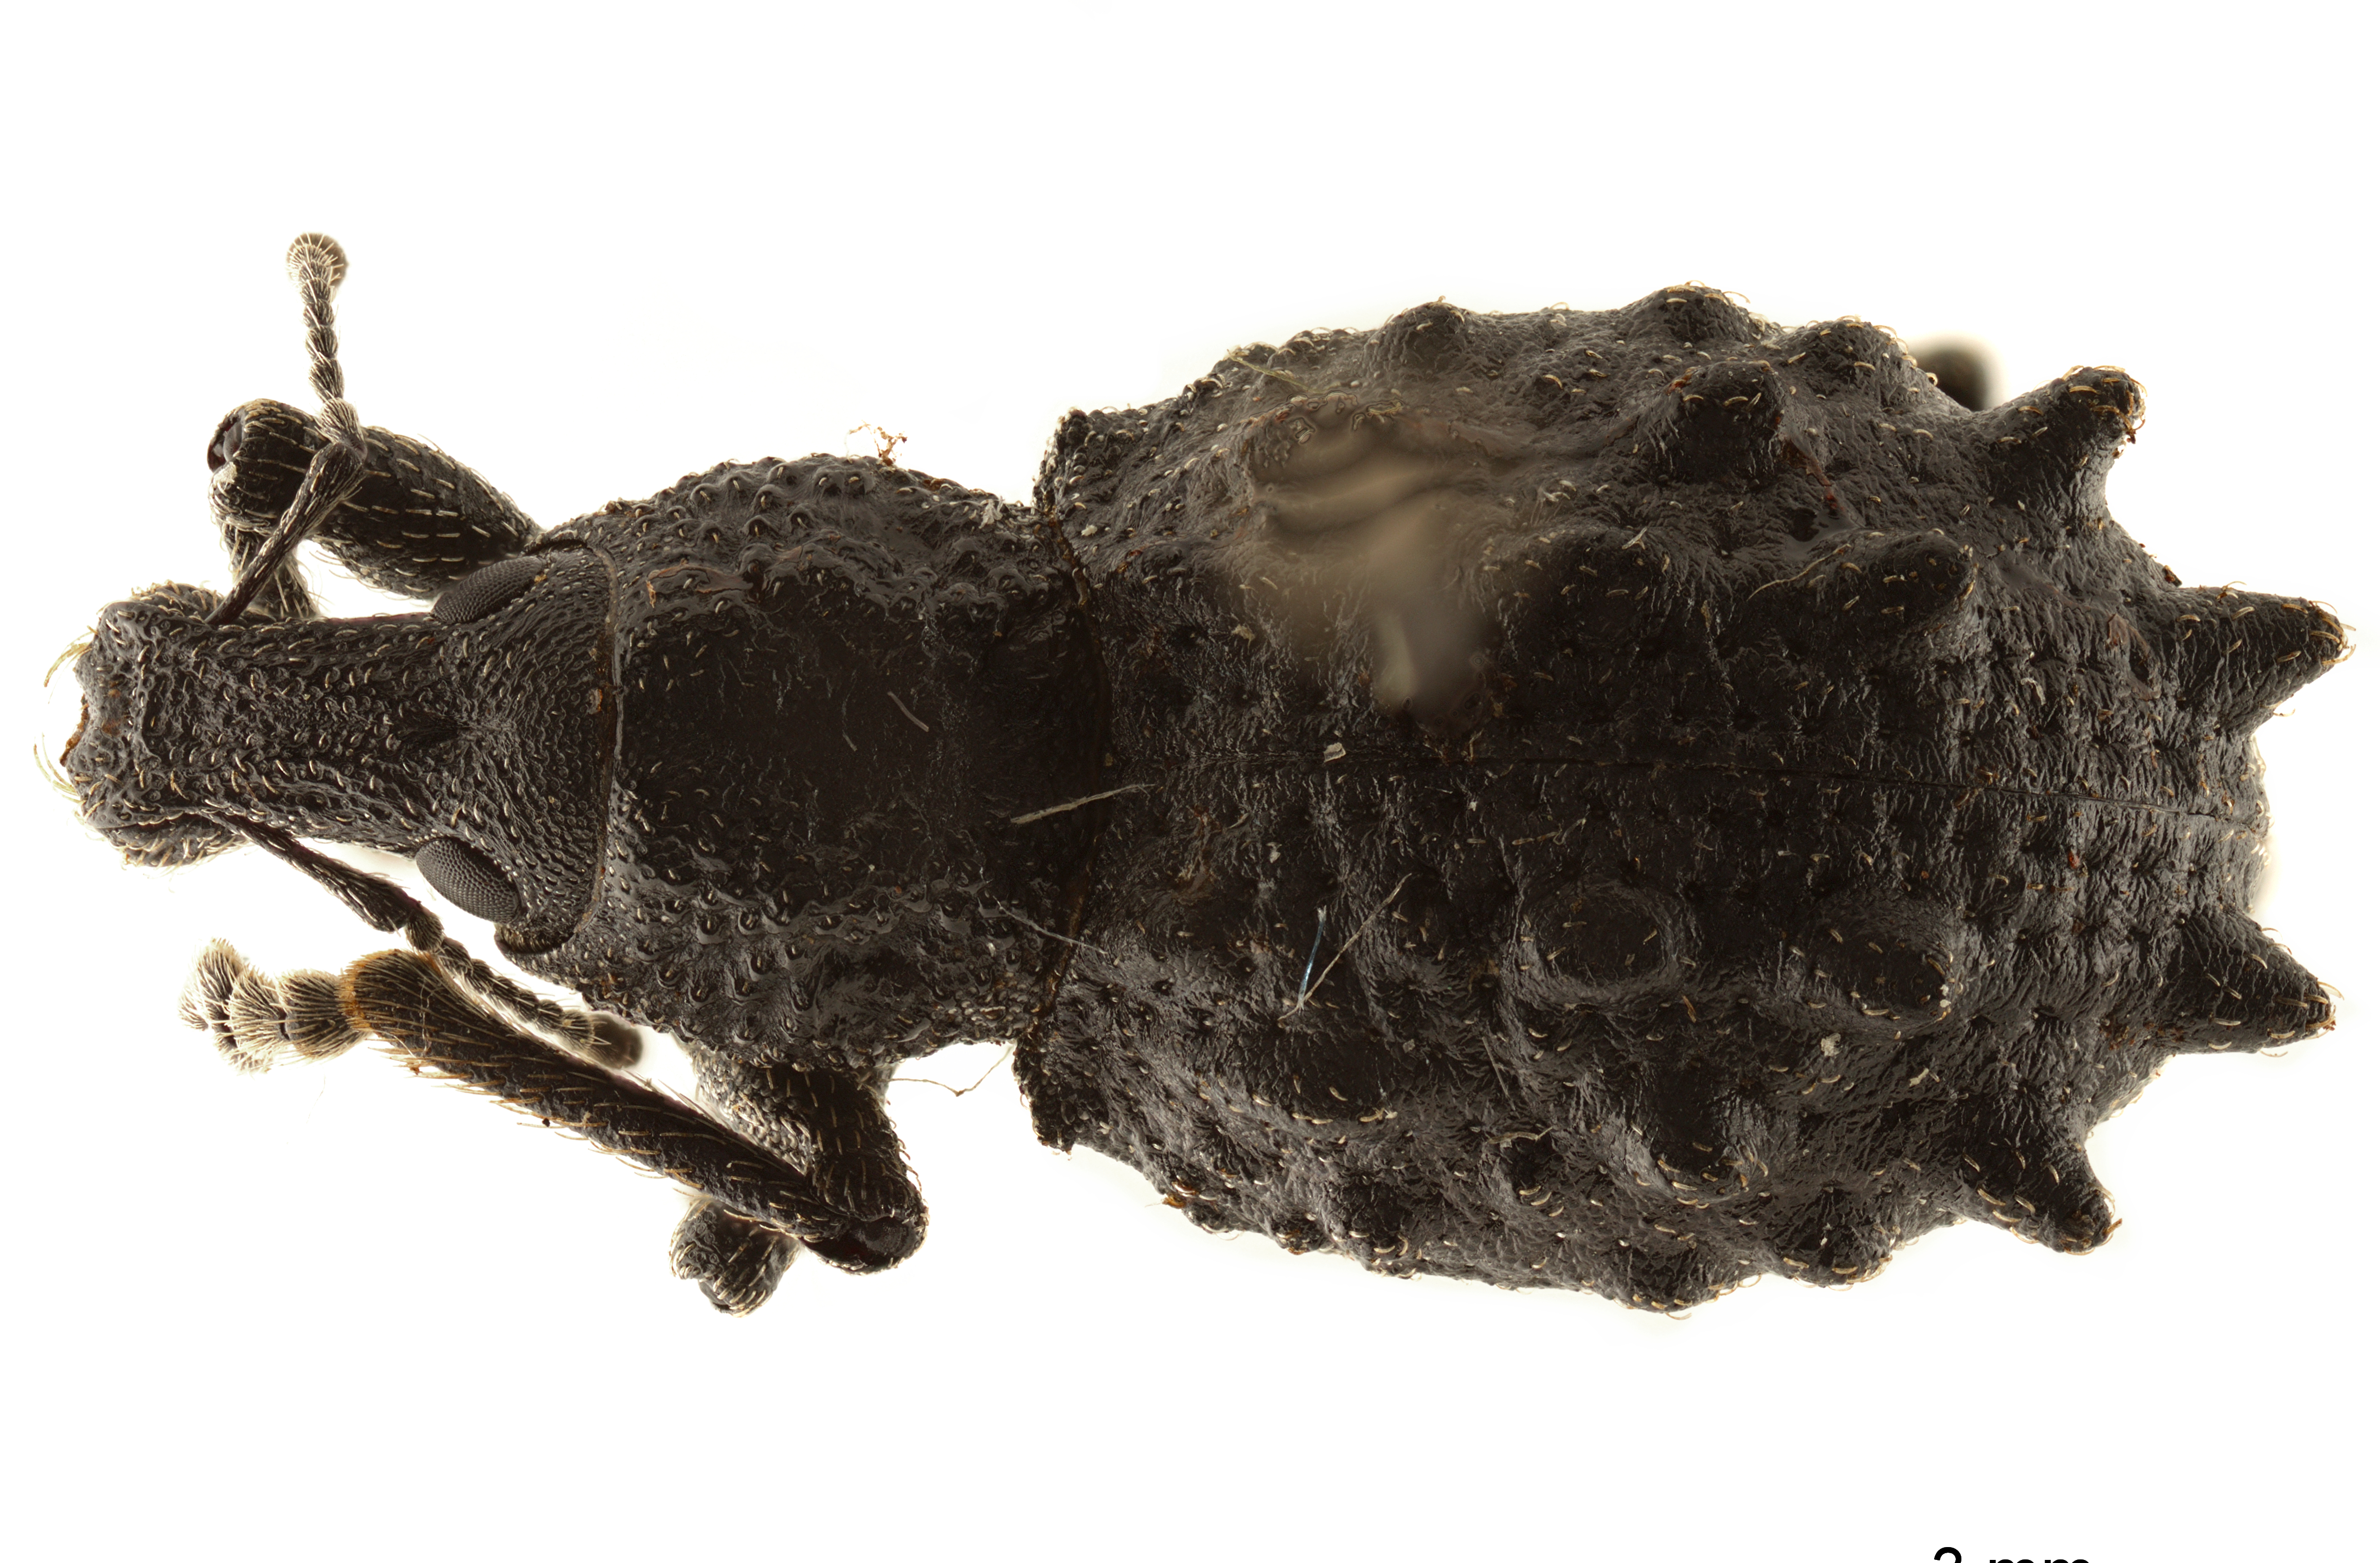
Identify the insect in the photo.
Megalometis aureosquamosus
